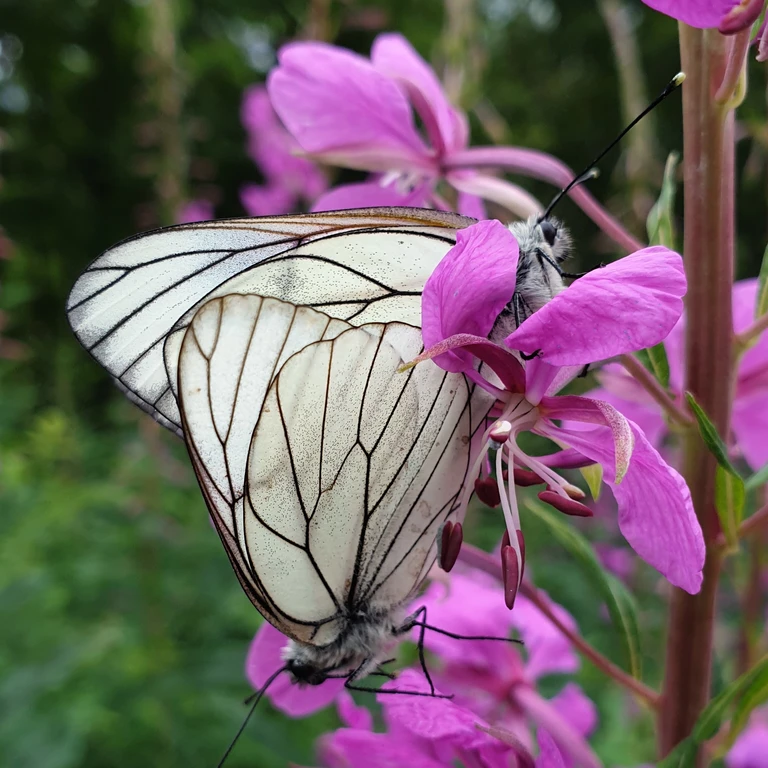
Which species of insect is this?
Aporia crataegi
